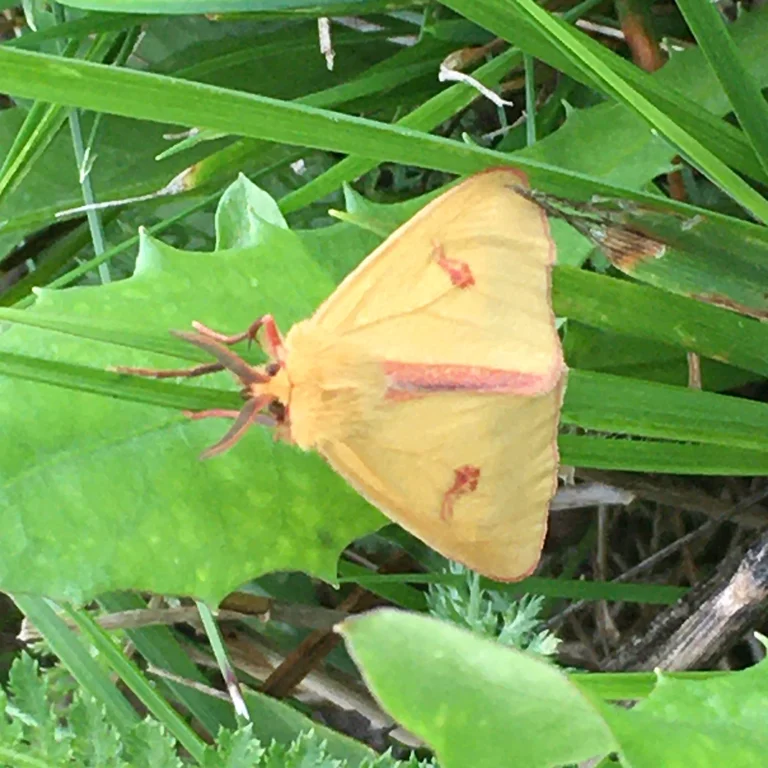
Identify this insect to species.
Diacrisia sannio
